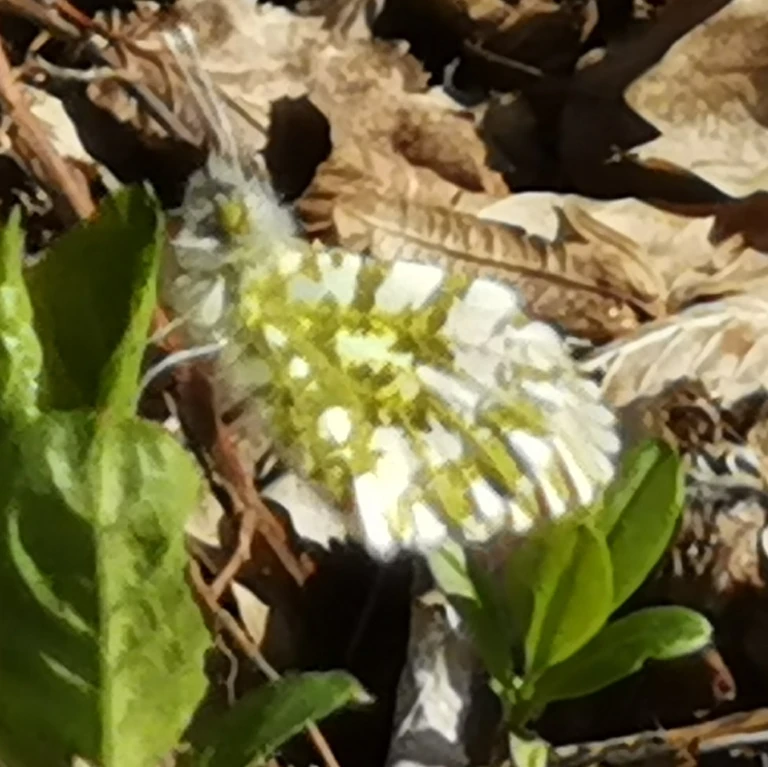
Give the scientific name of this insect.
Anthocharis cardamines
